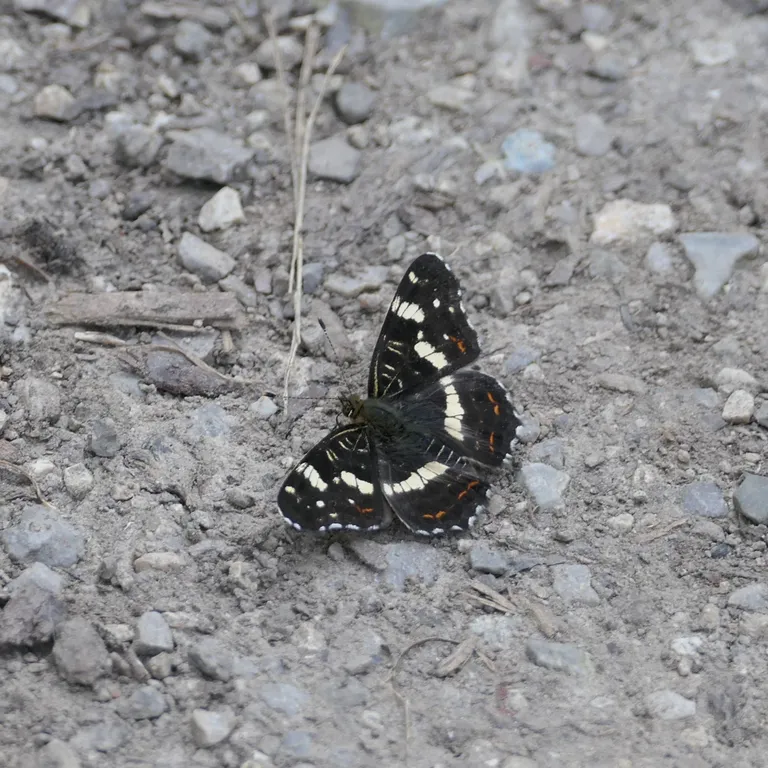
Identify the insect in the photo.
Araschnia levana
